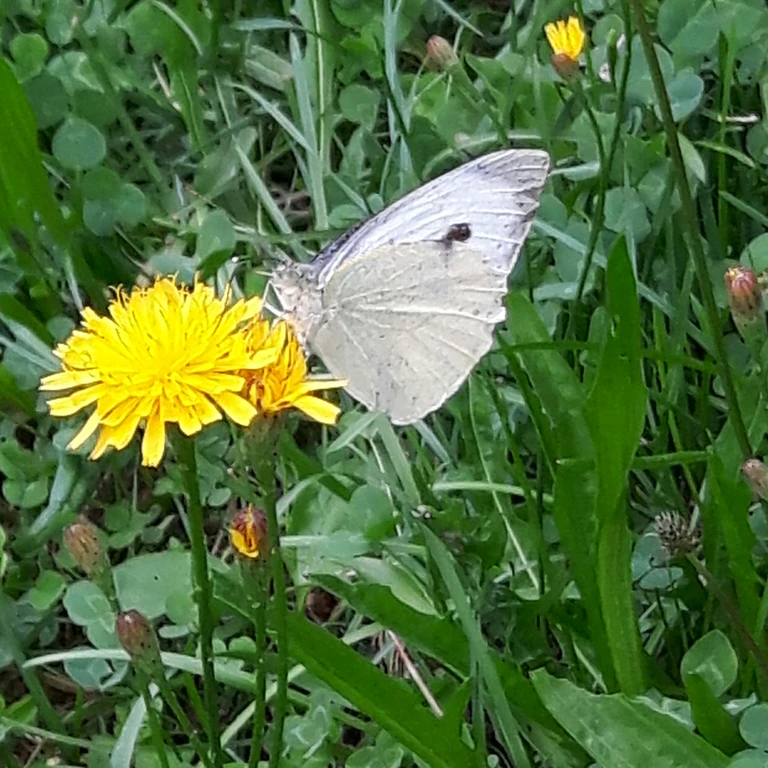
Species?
Pieris brassicae
